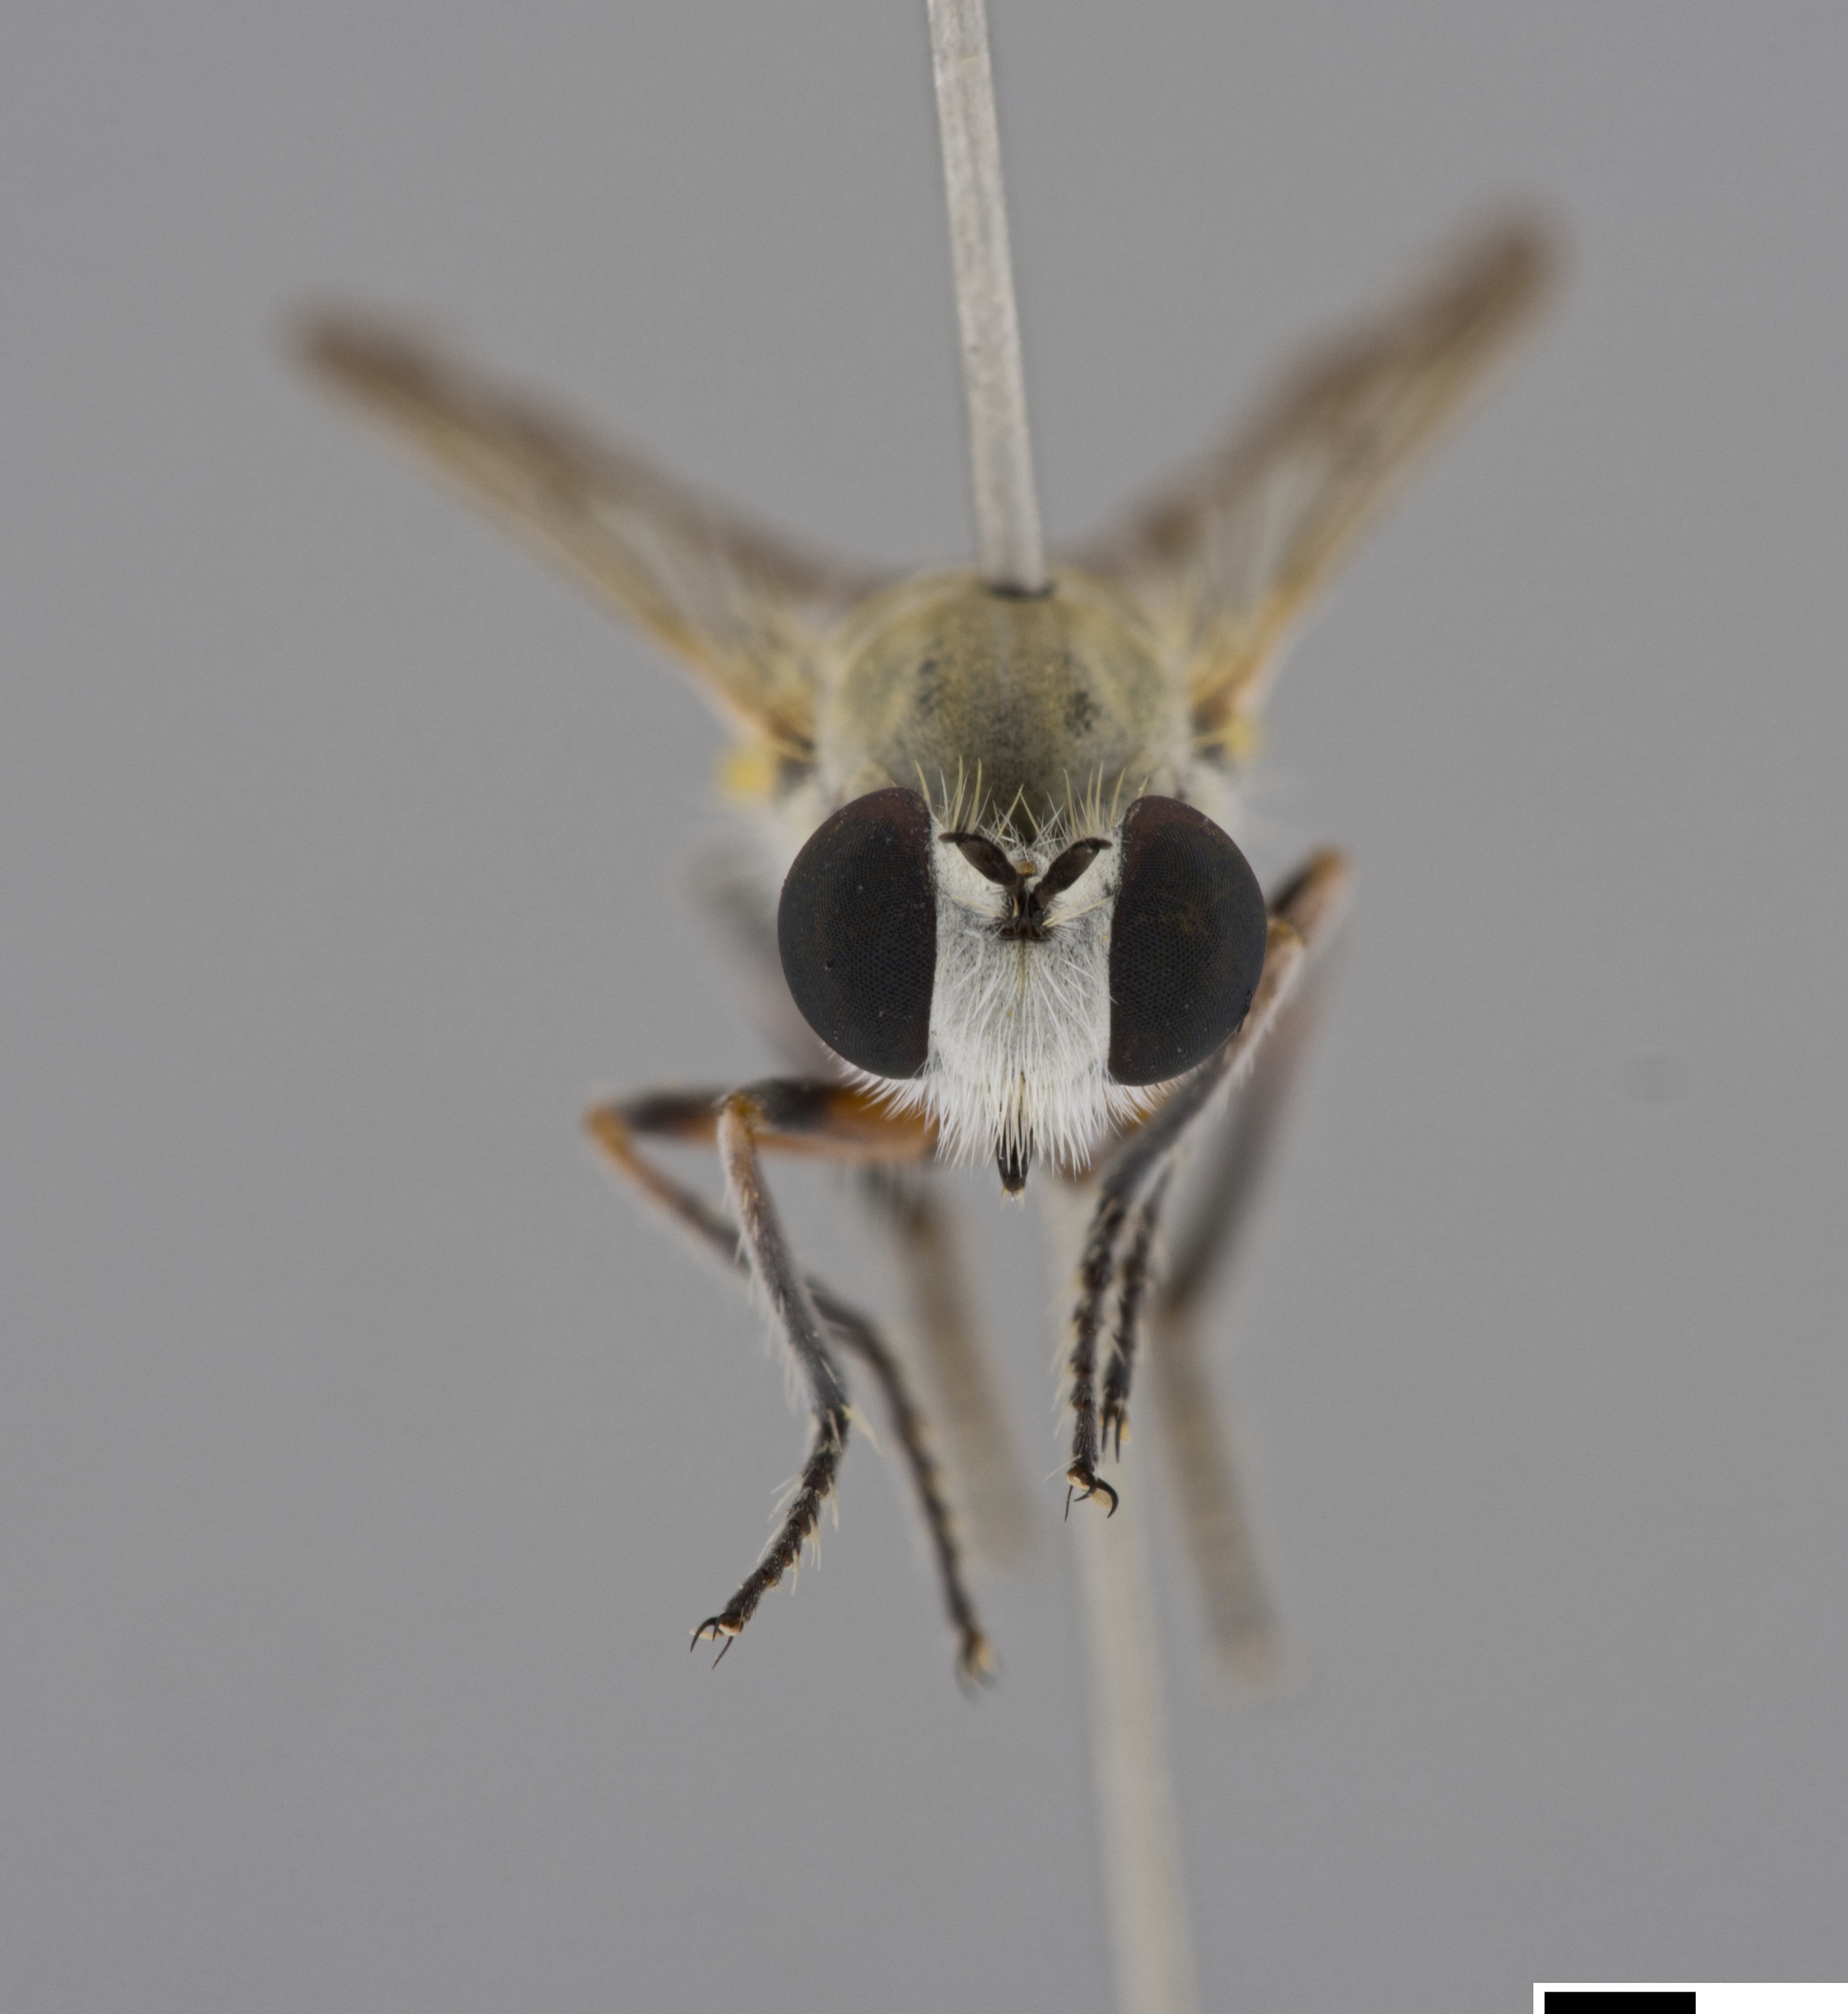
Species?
Laphystia limatula
